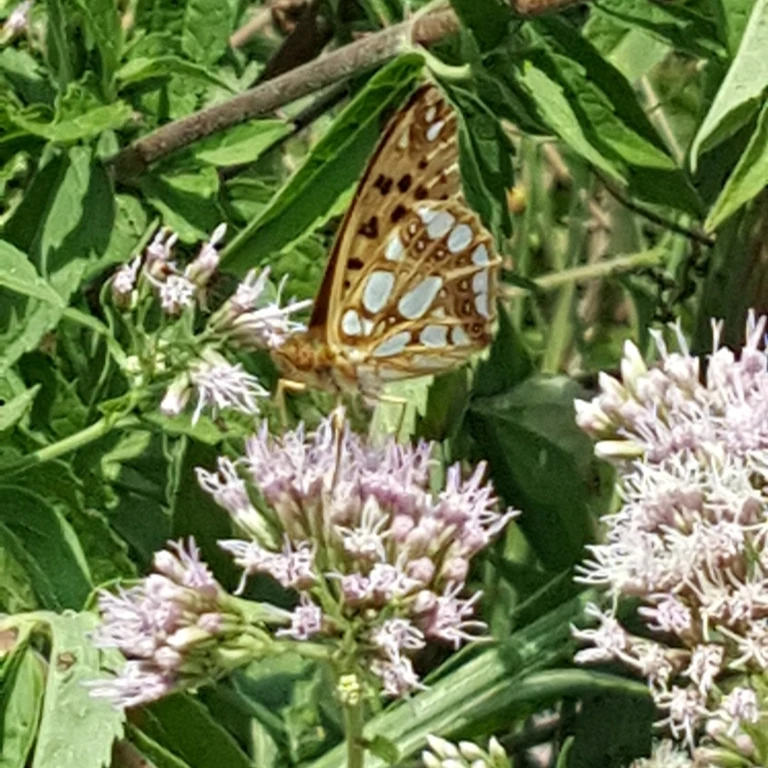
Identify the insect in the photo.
Issoria lathonia
